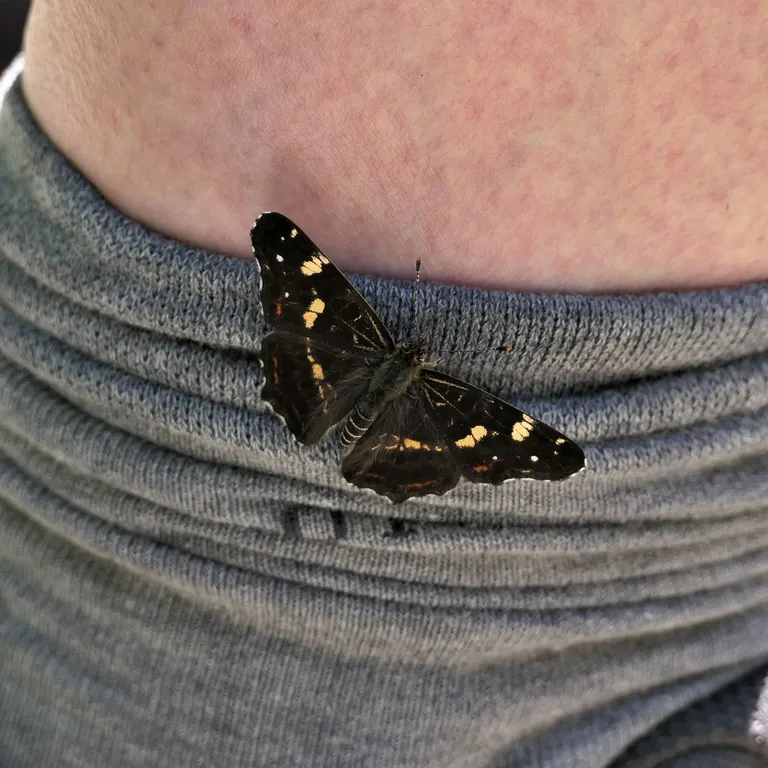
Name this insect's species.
Araschnia levana
